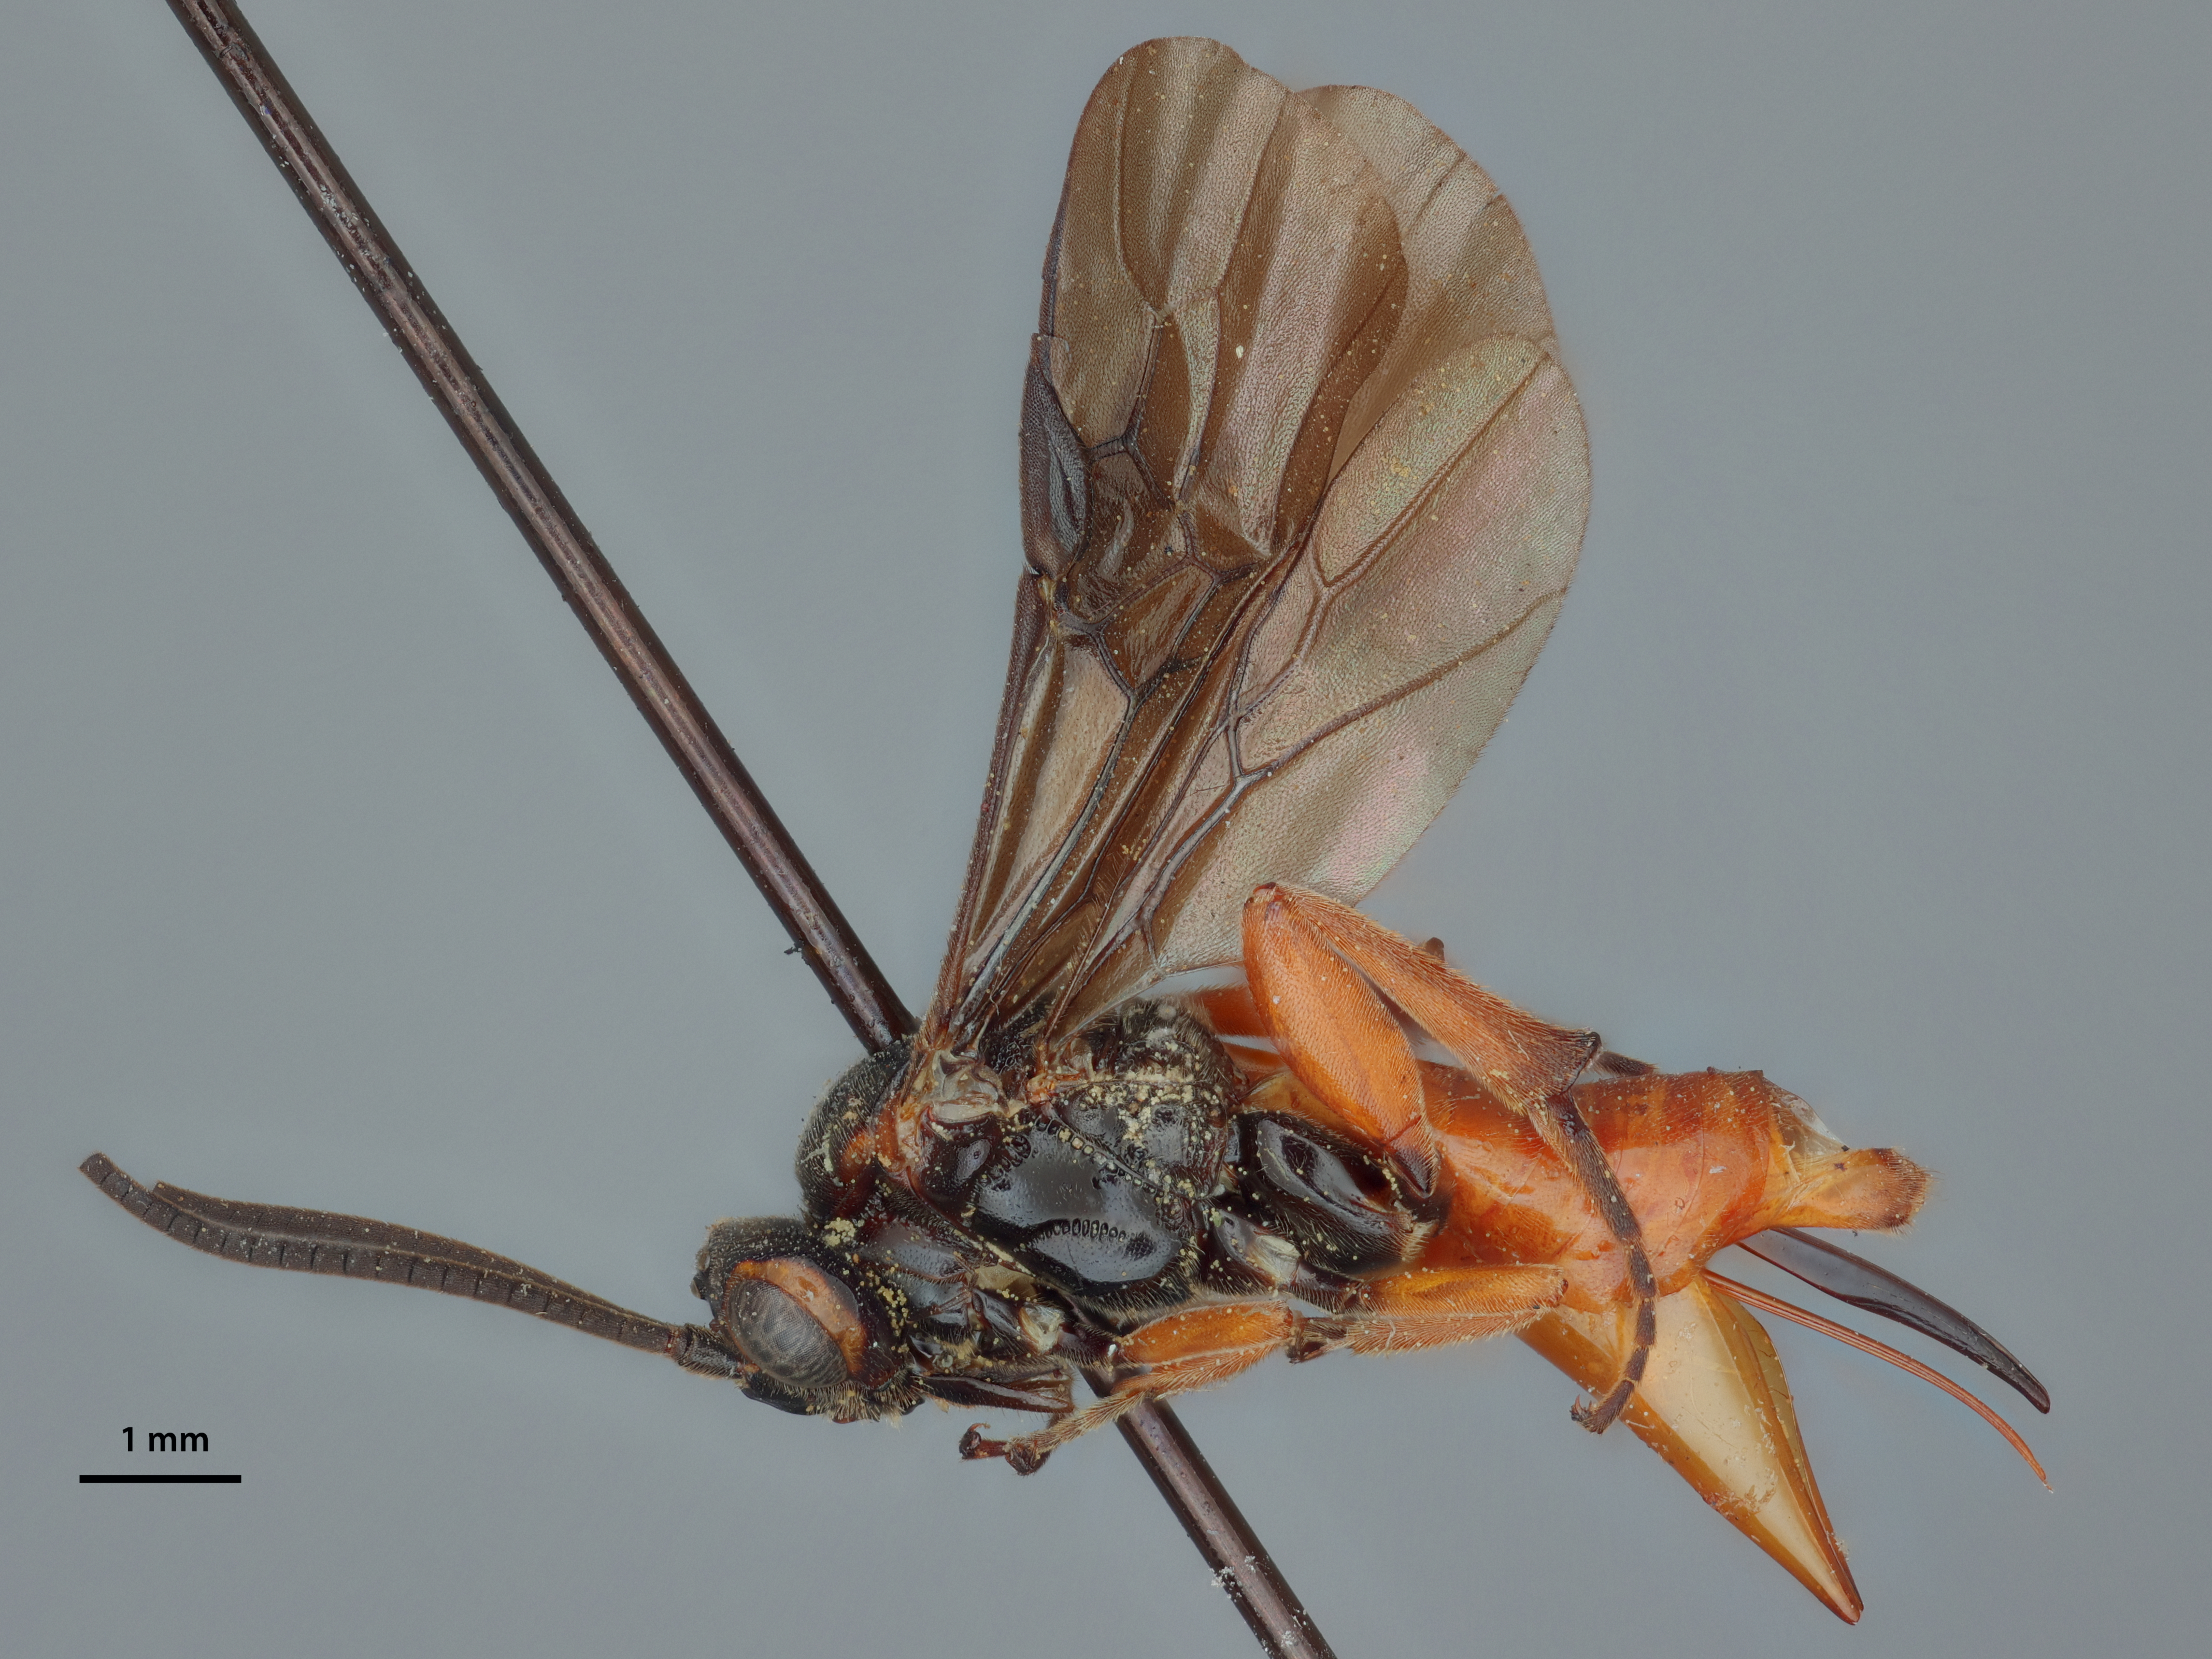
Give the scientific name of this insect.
Cardiochiles texensis
